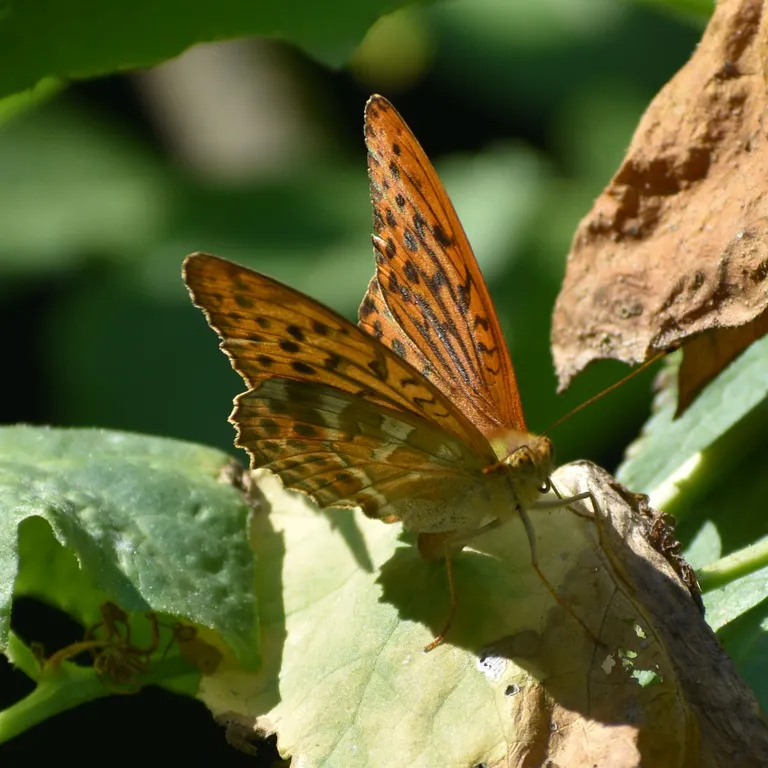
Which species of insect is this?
Argynnis paphia
